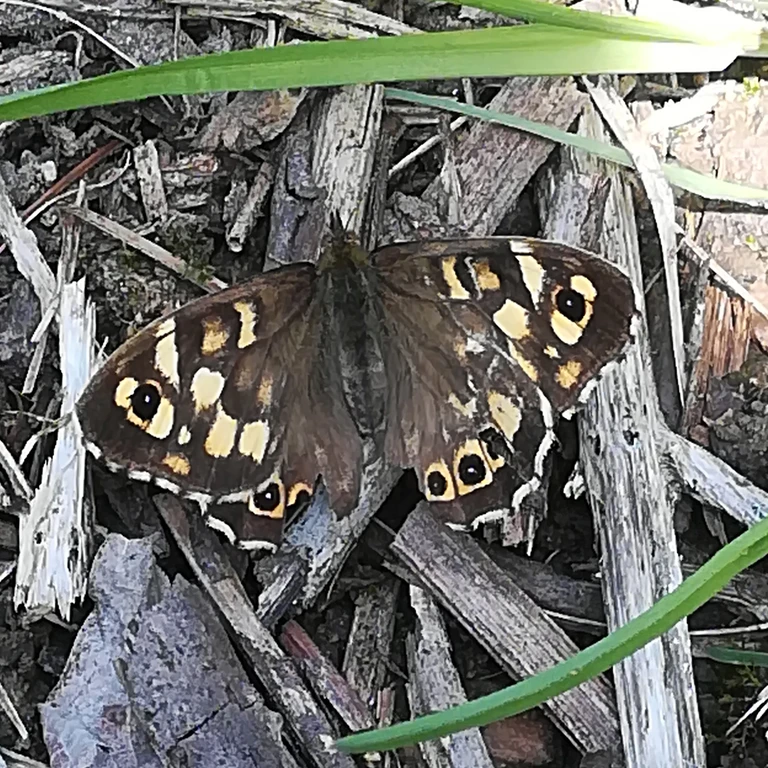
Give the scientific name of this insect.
Pararge aegeria
